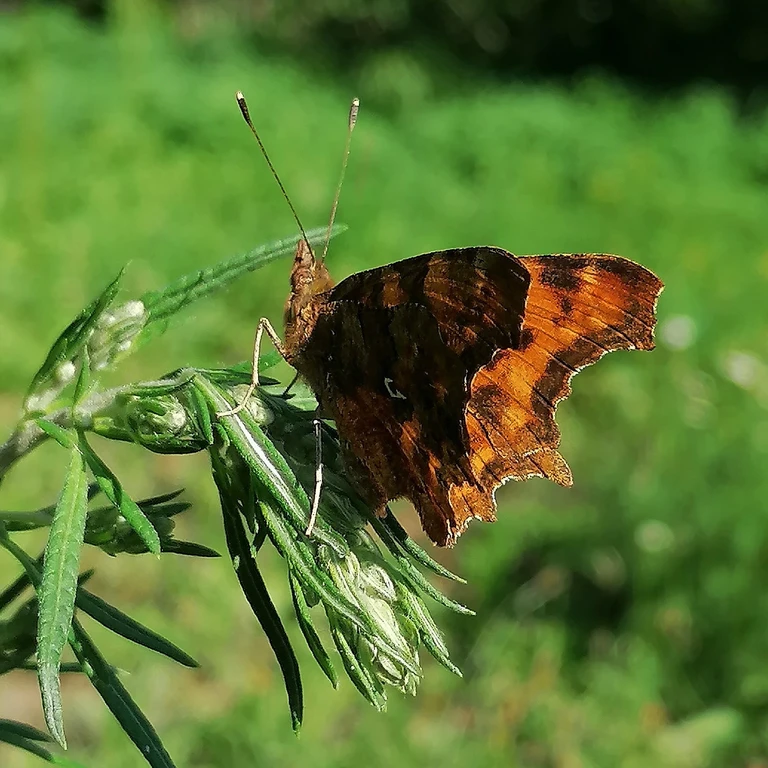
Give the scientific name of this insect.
Polygonia c-album
